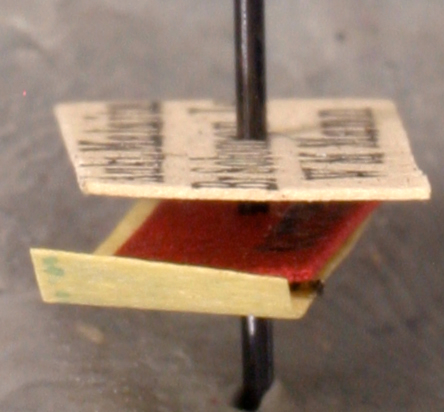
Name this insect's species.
Camponotus guppyi
